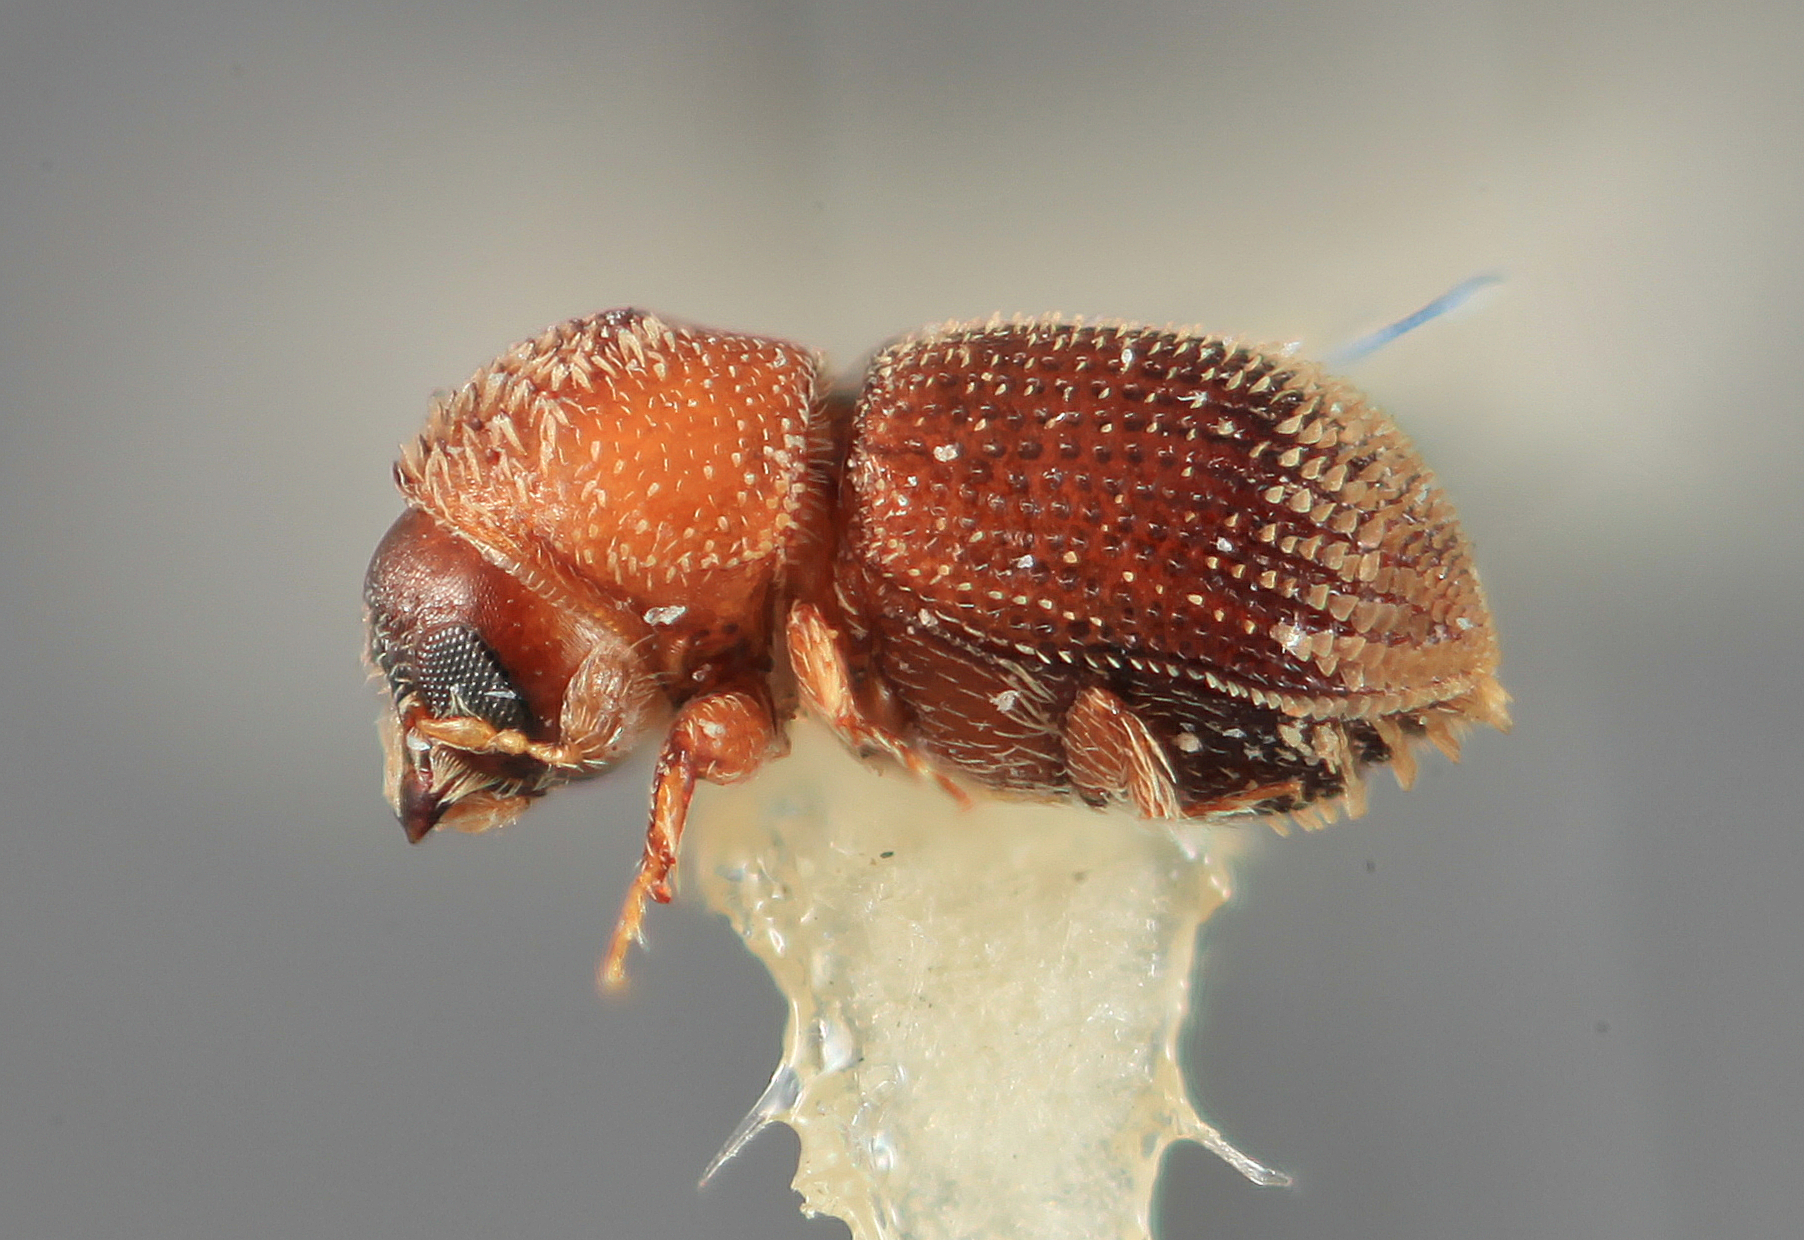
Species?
Pseudothysanoes squameus
